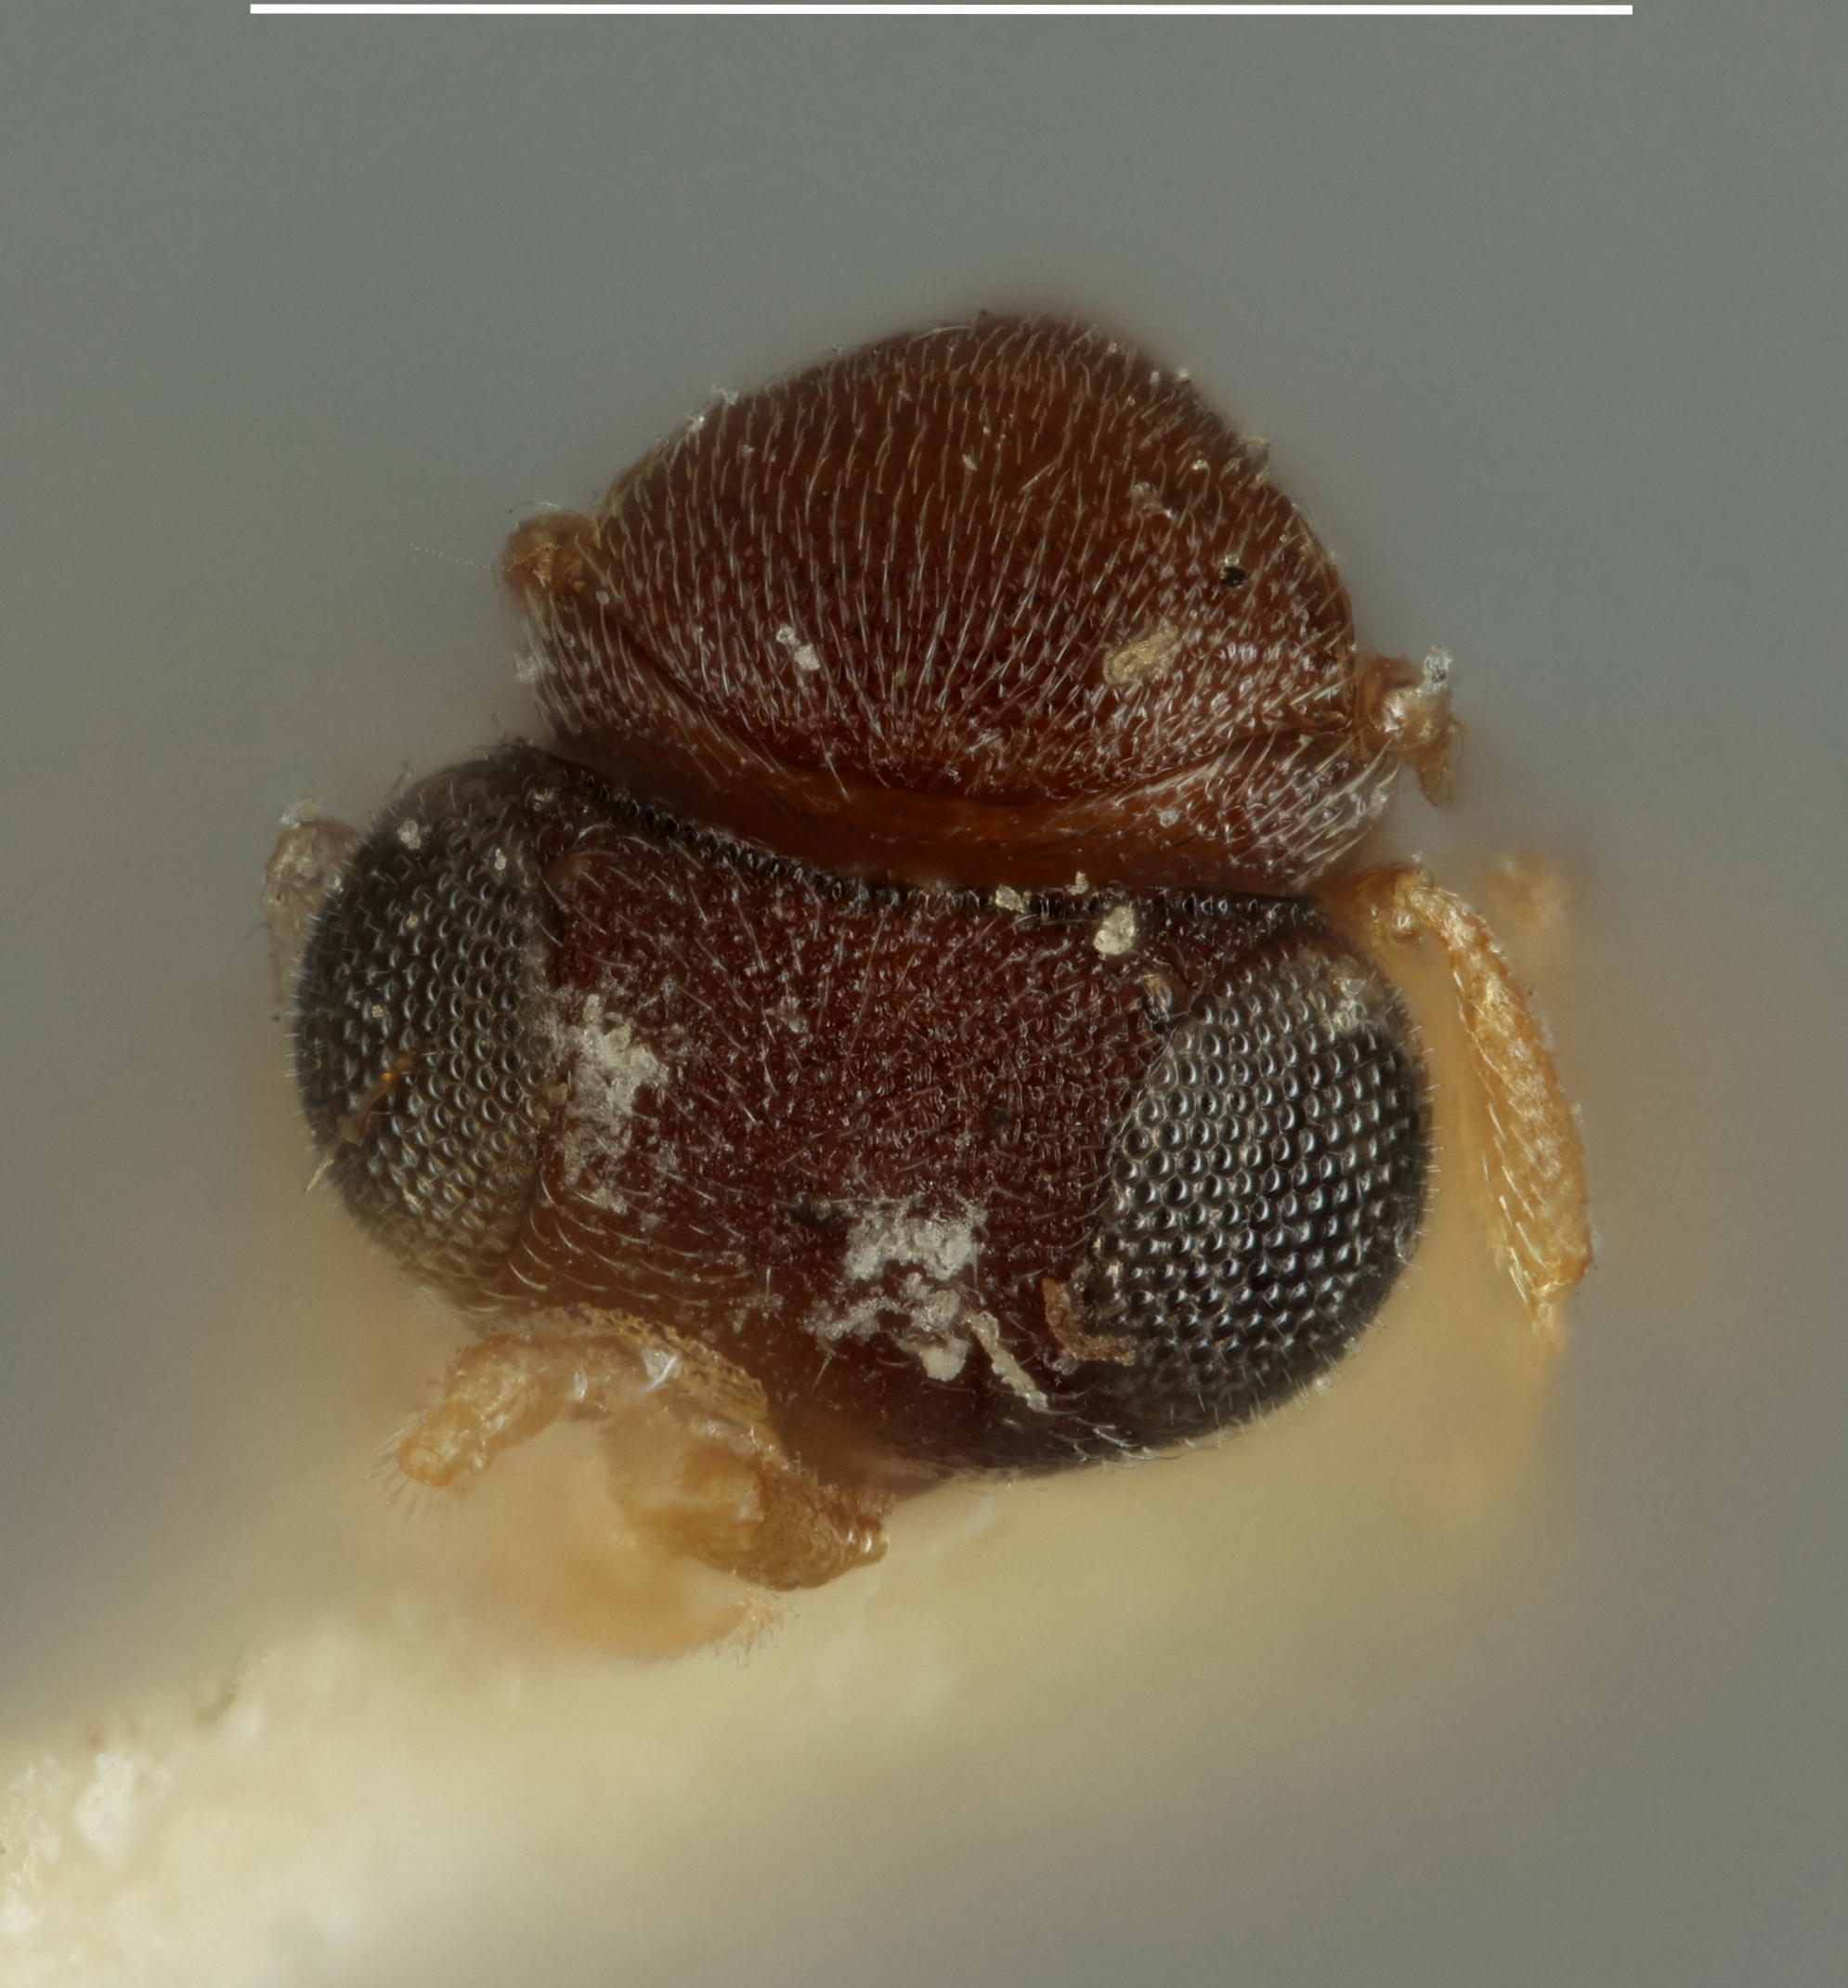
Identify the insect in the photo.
Ceratobaeus binotatus
